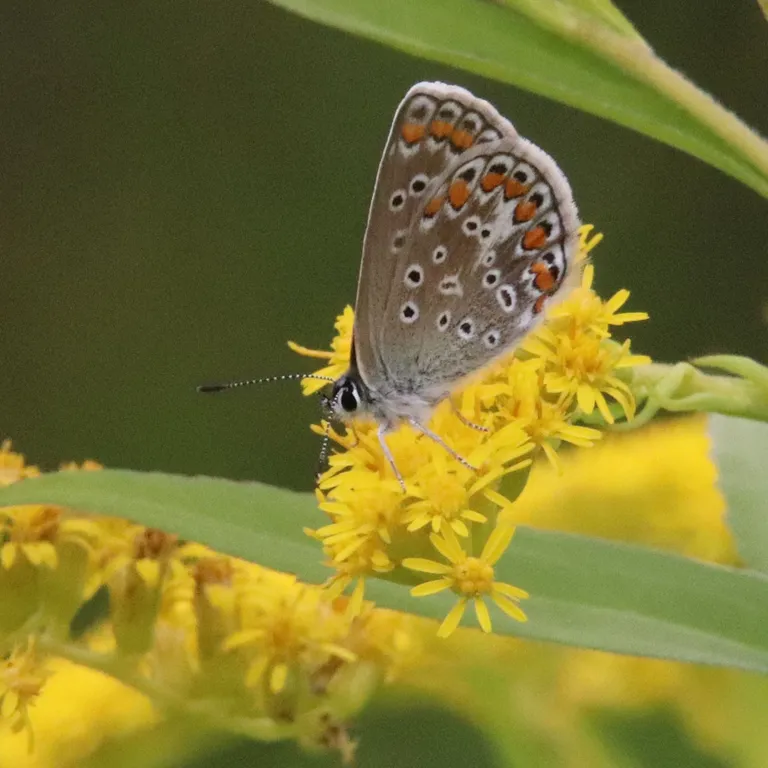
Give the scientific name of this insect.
Polyommatus icarus
